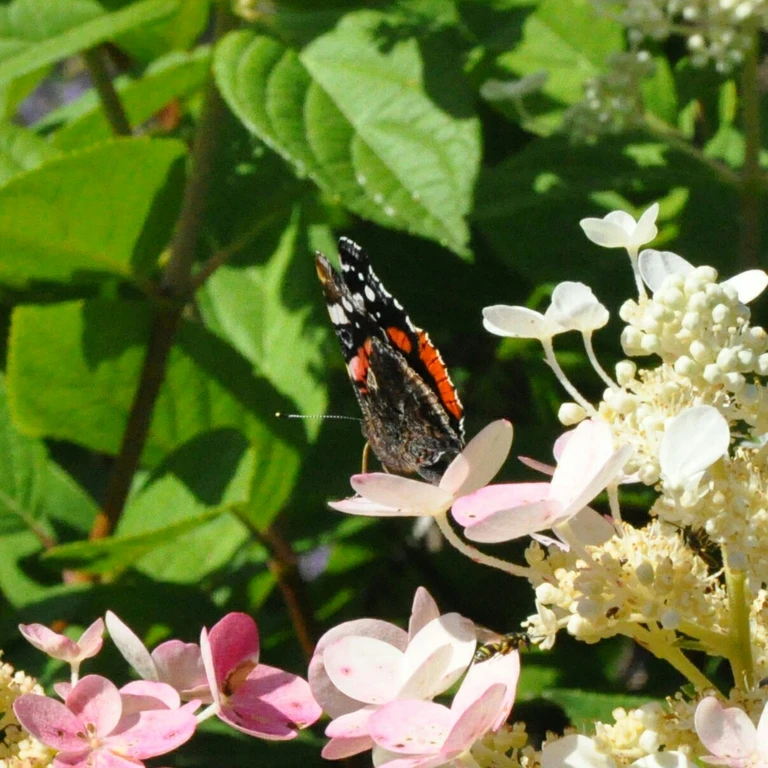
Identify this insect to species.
Vanessa atalanta
